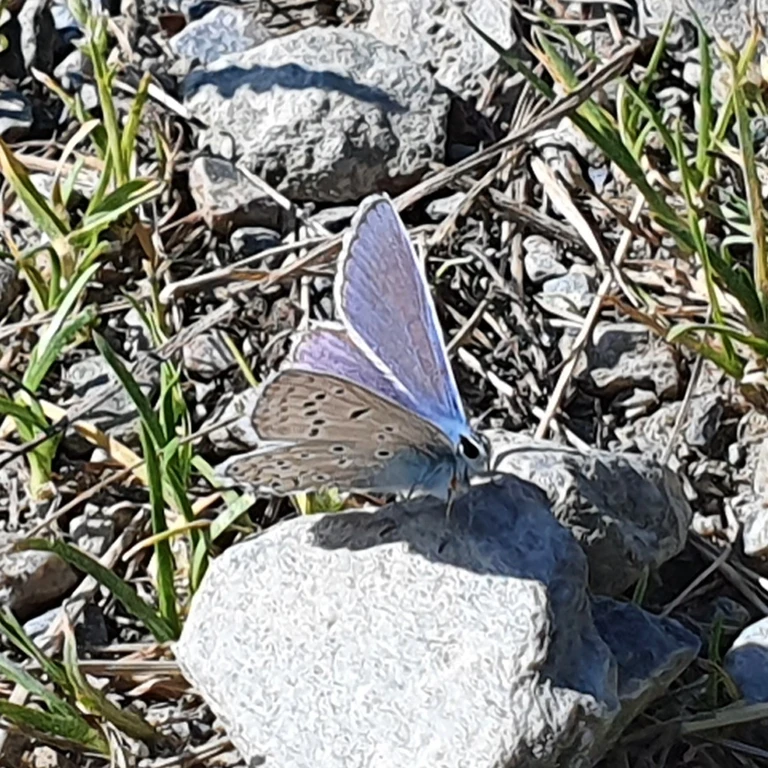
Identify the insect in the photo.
Polyommatus icarus
